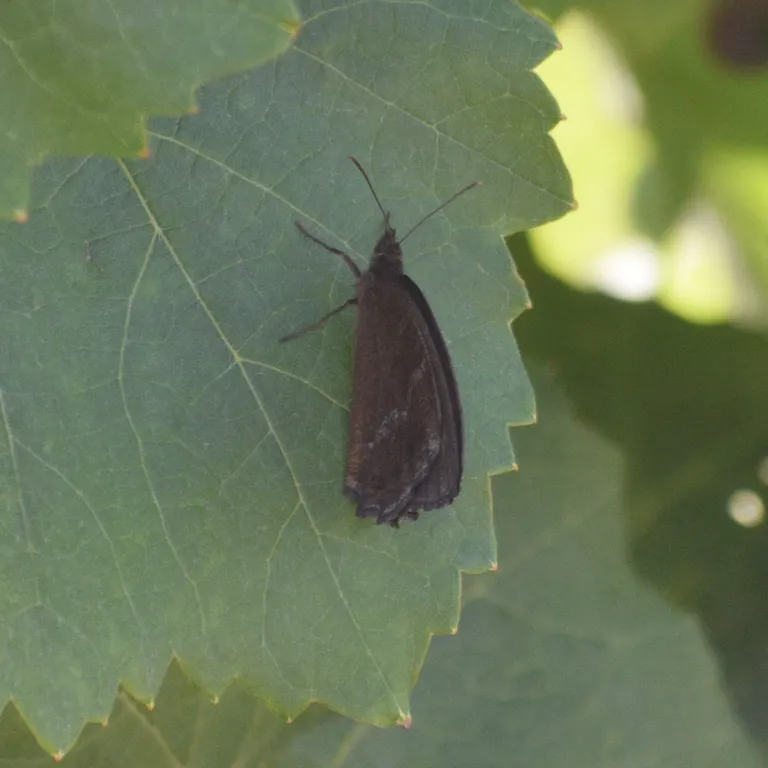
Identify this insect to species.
Minois dryas
